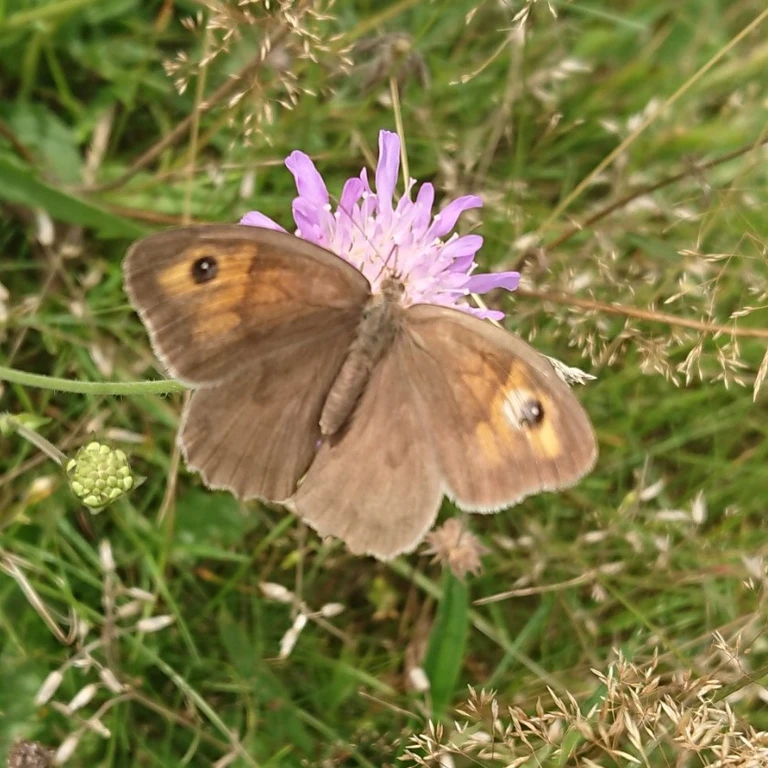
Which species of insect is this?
Maniola jurtina
